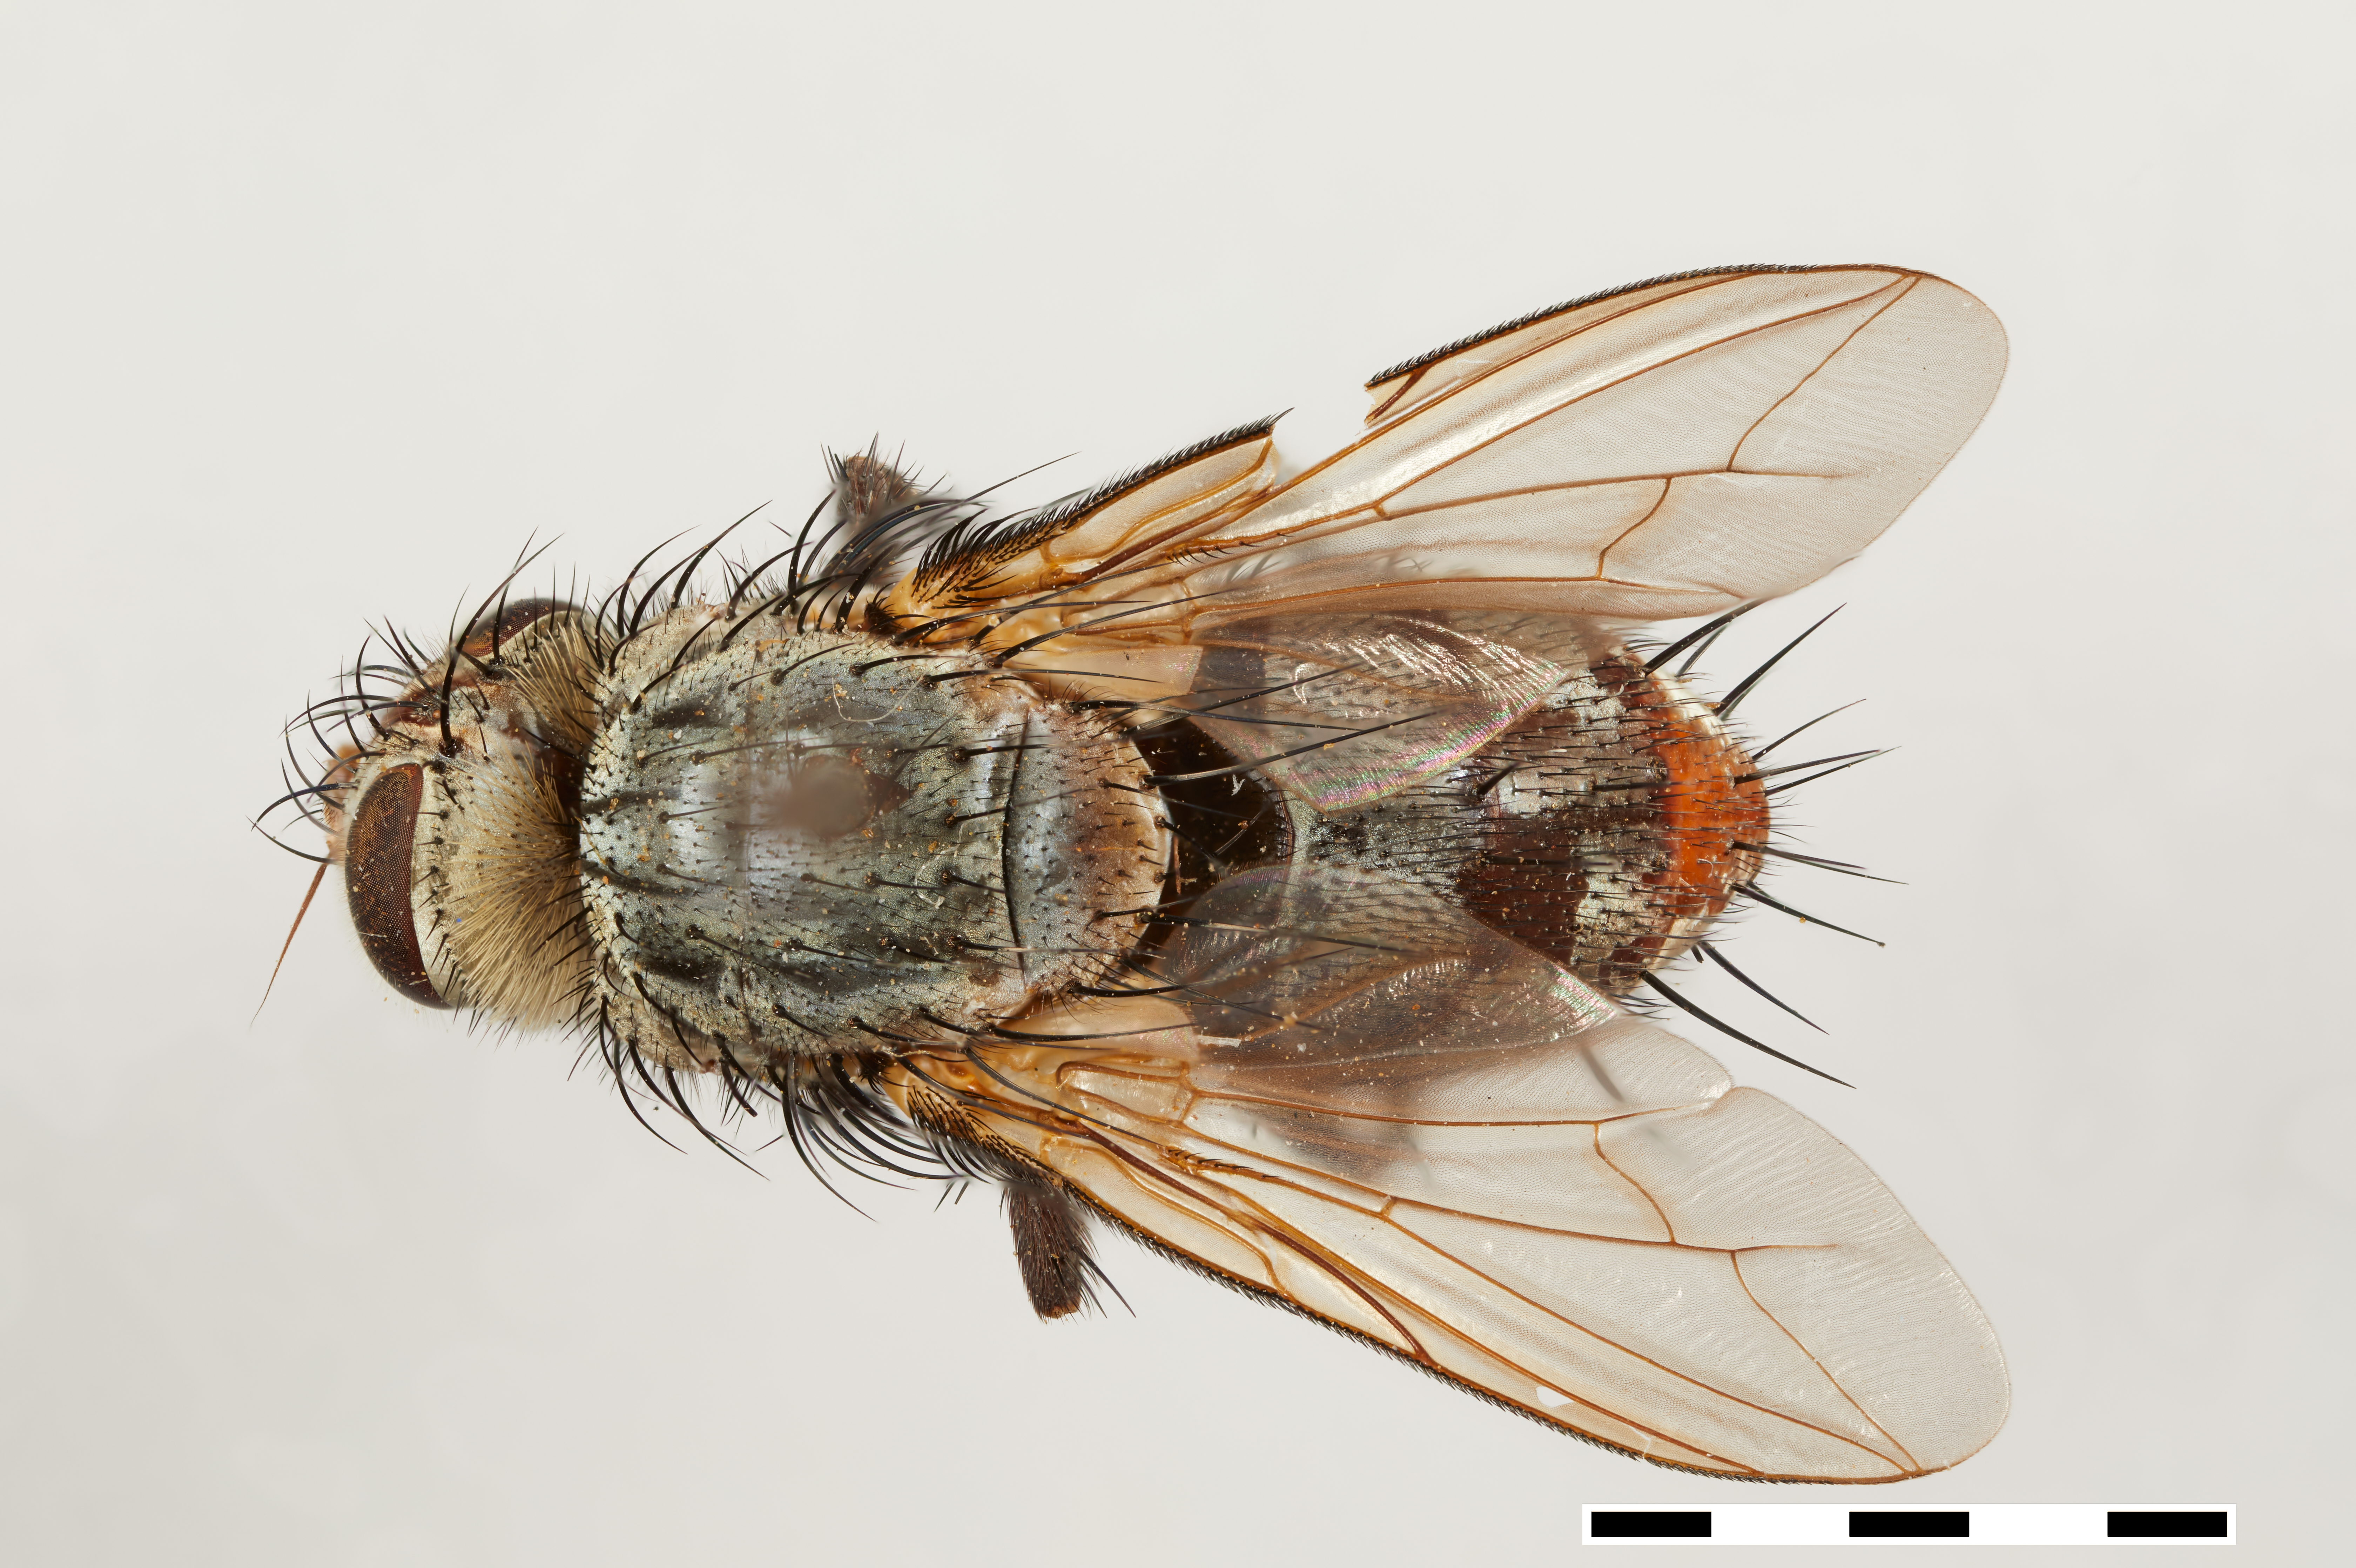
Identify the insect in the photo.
Gymnochaetopsis analis
